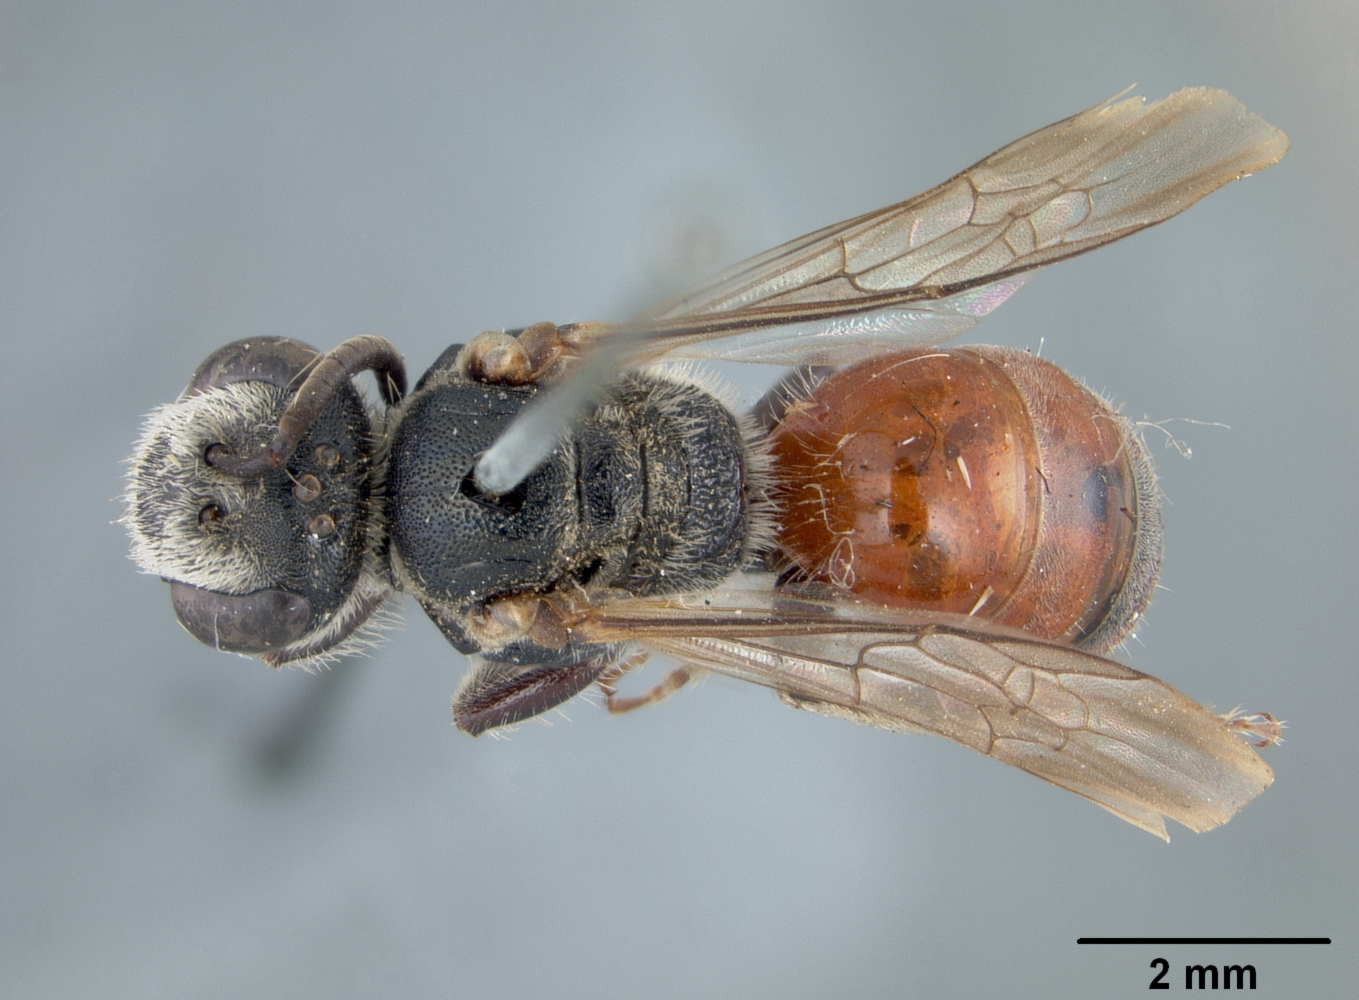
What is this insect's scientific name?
Sphecodes veganus
